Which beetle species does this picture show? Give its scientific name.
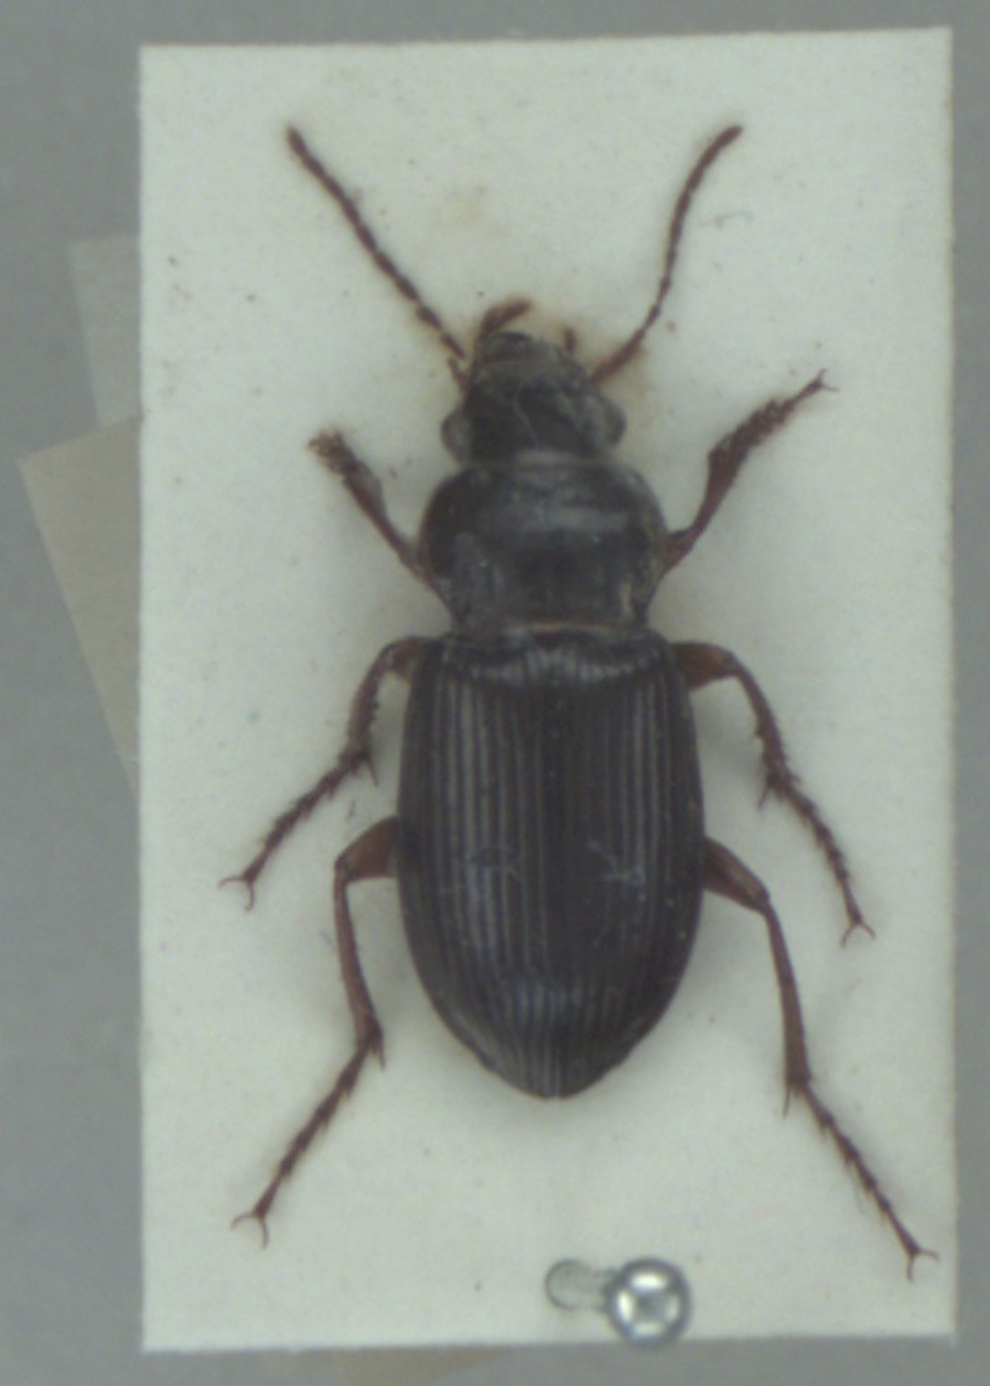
Amara aulica
